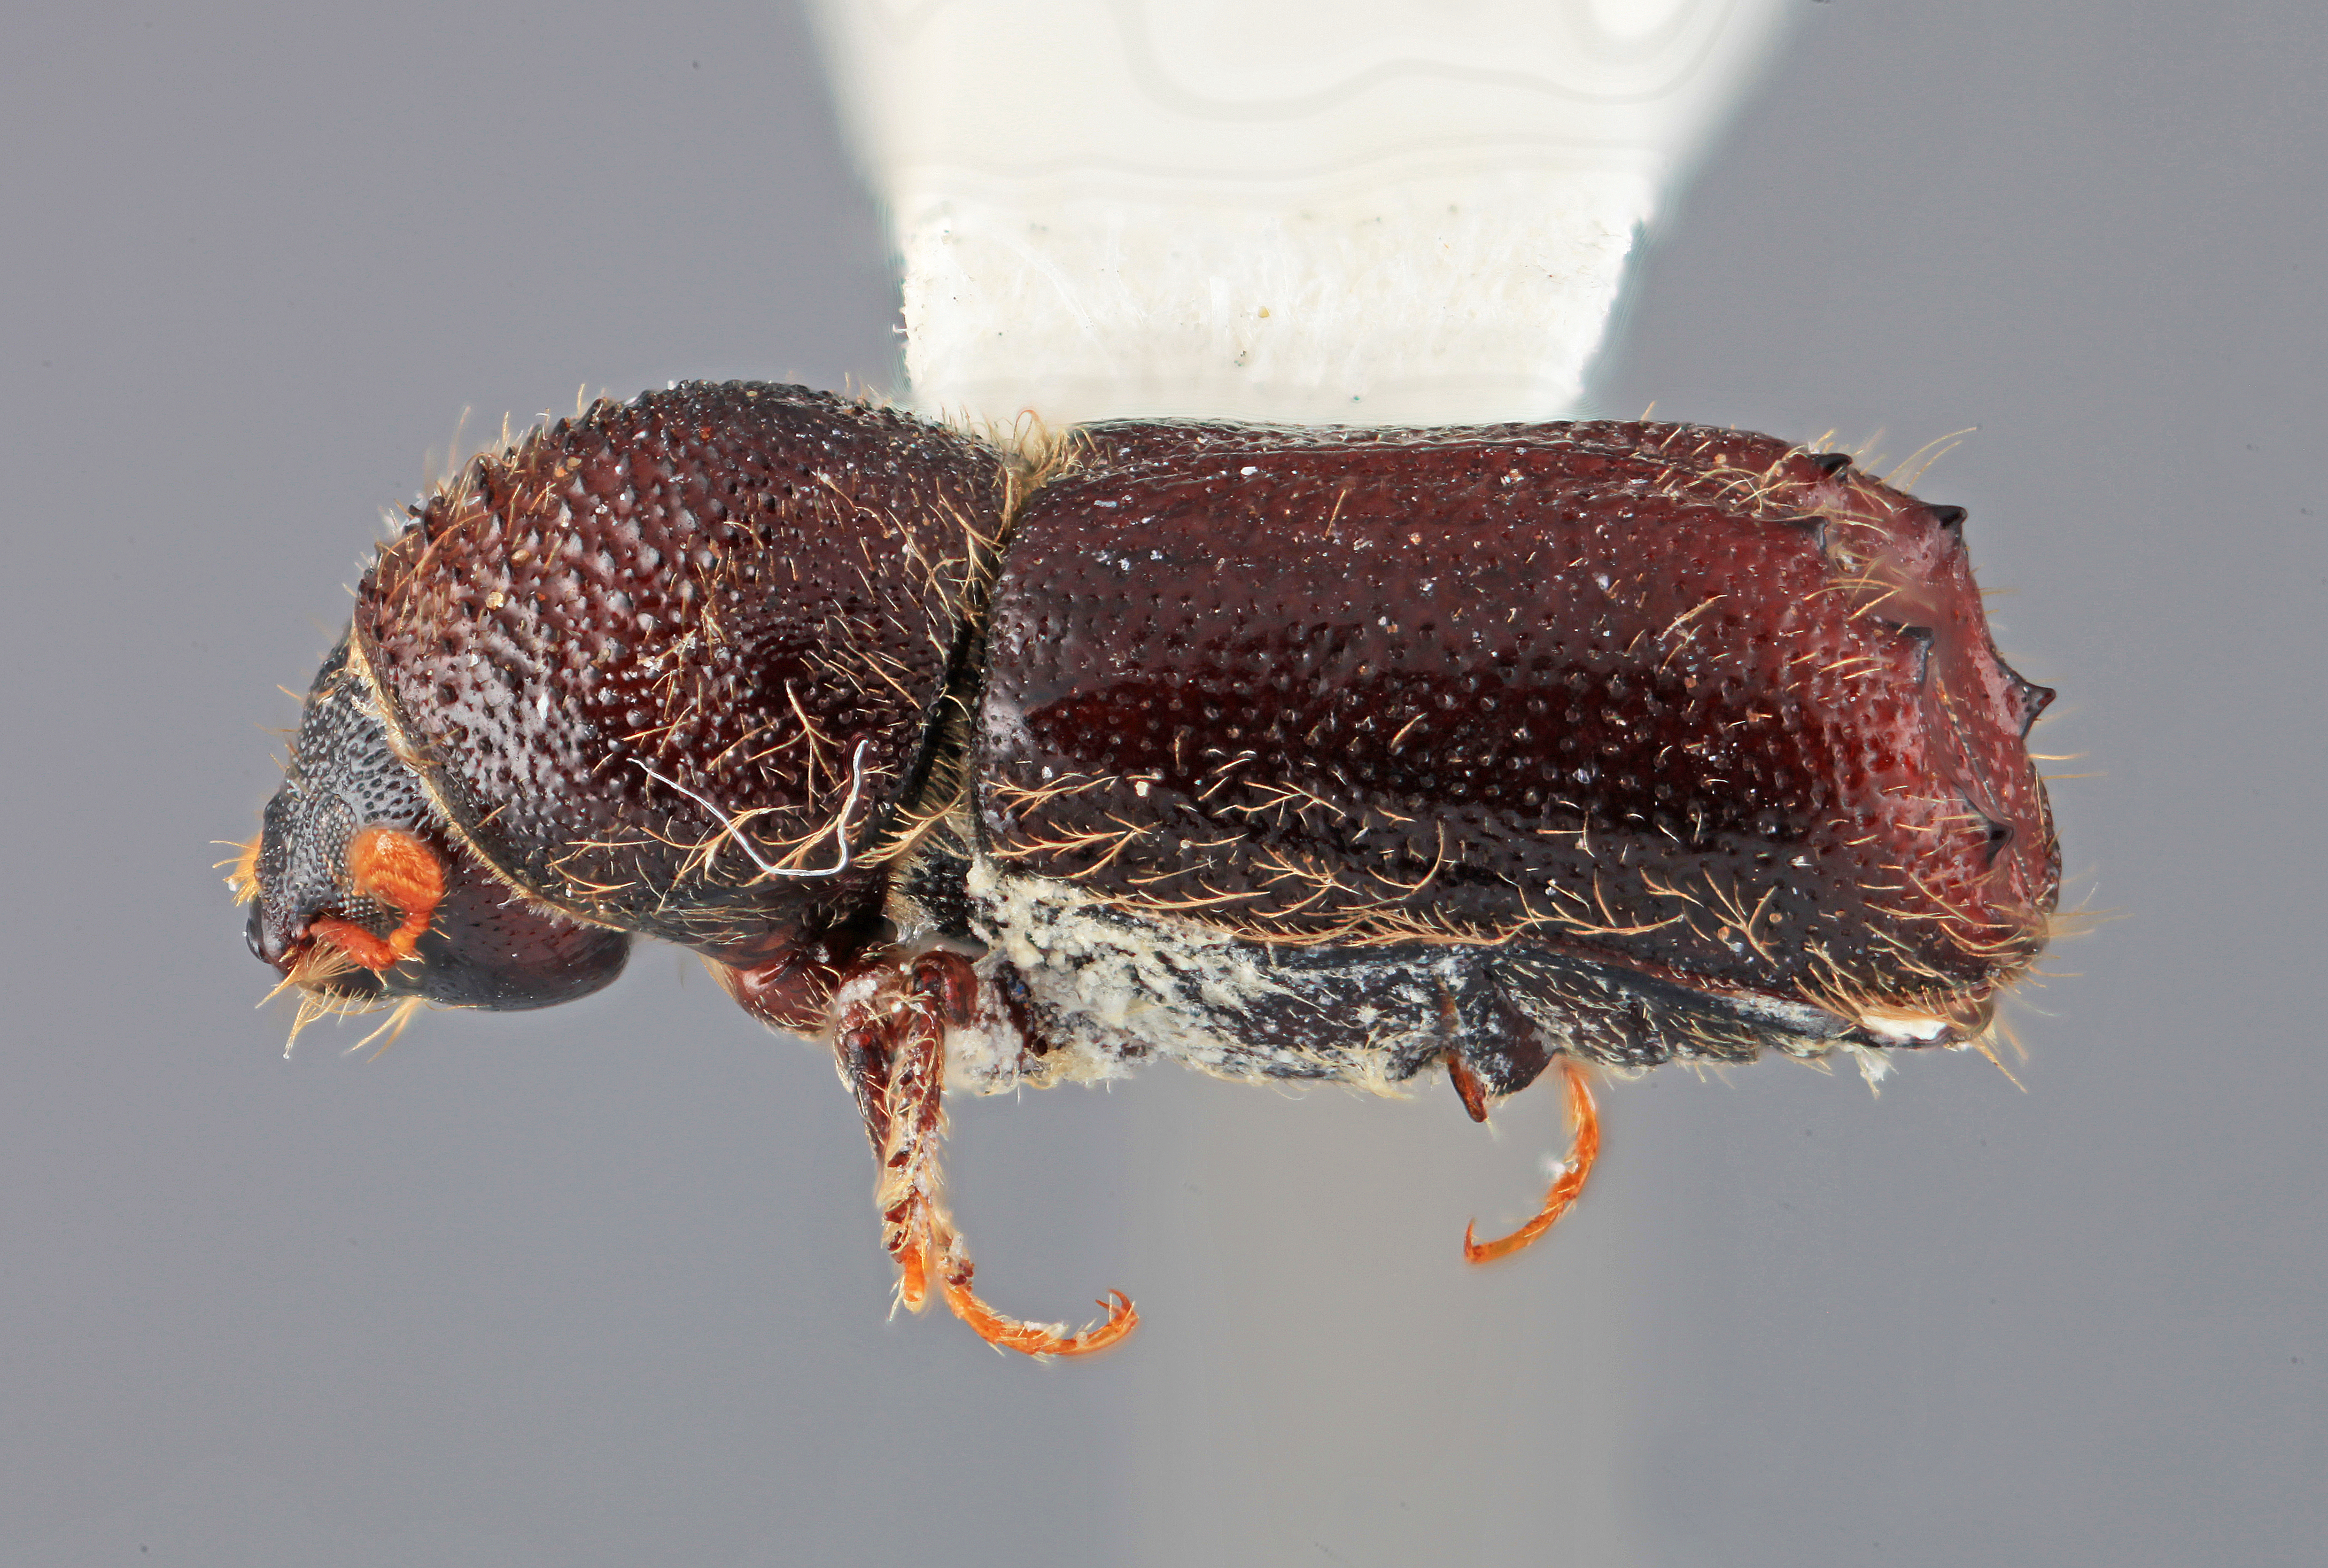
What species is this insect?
Ips orientalis
